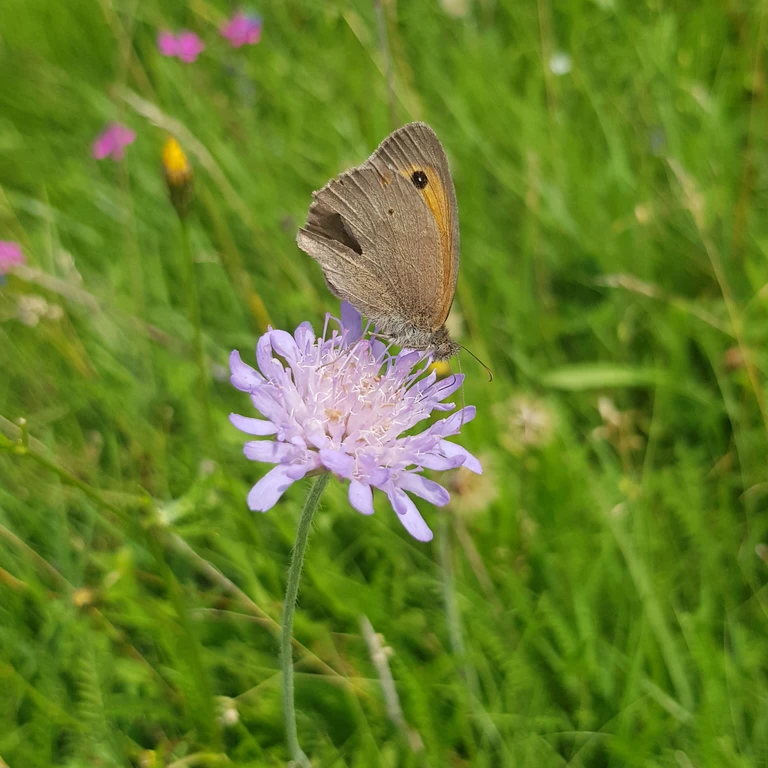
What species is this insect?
Maniola jurtina
